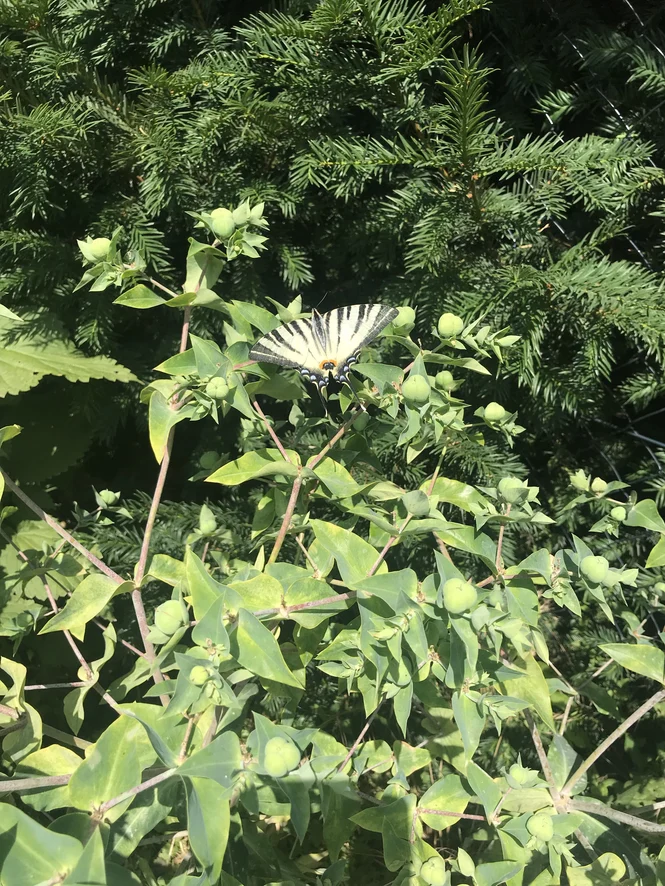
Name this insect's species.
Iphiclides podalirius
